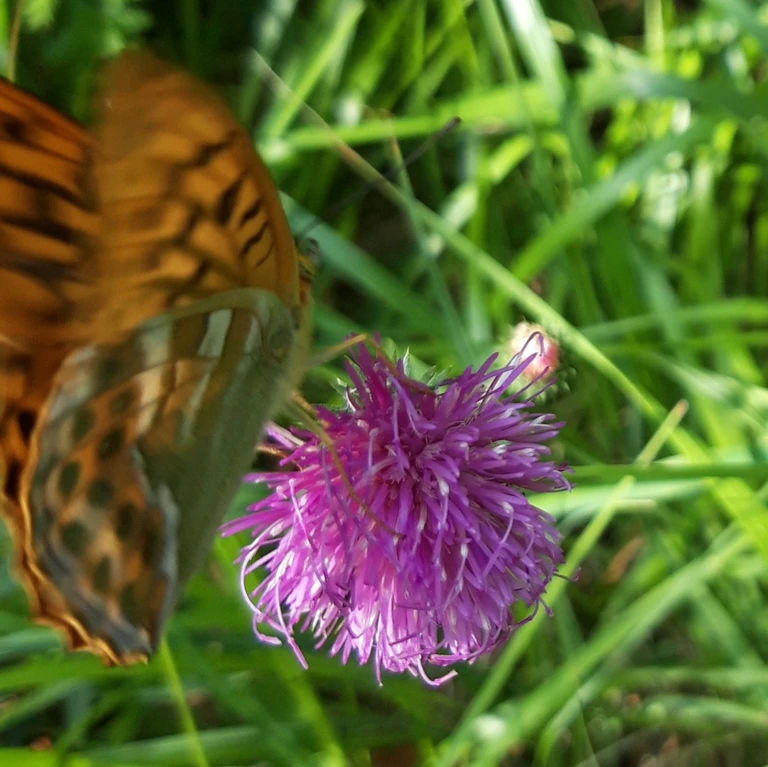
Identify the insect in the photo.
Argynnis paphia
